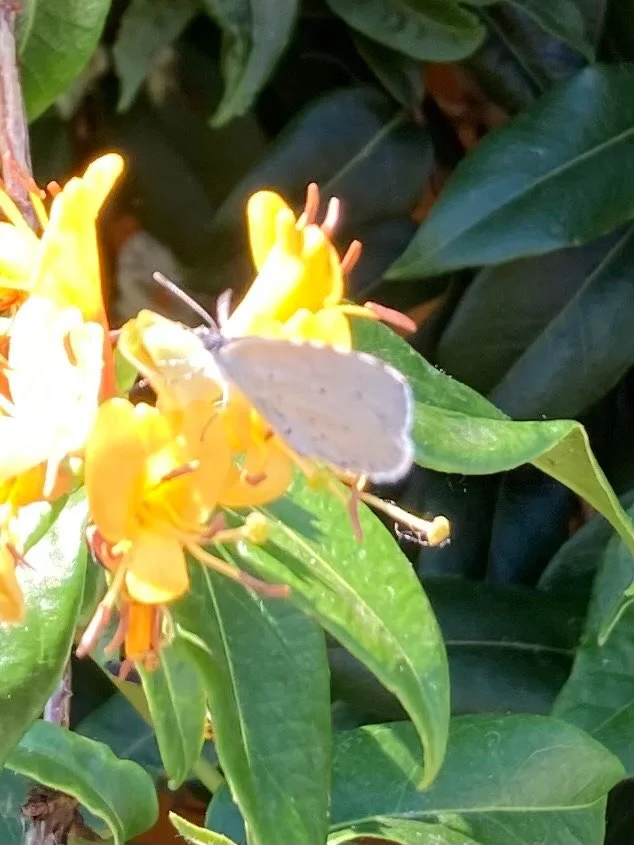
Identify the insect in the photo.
Celastrina argiolus
